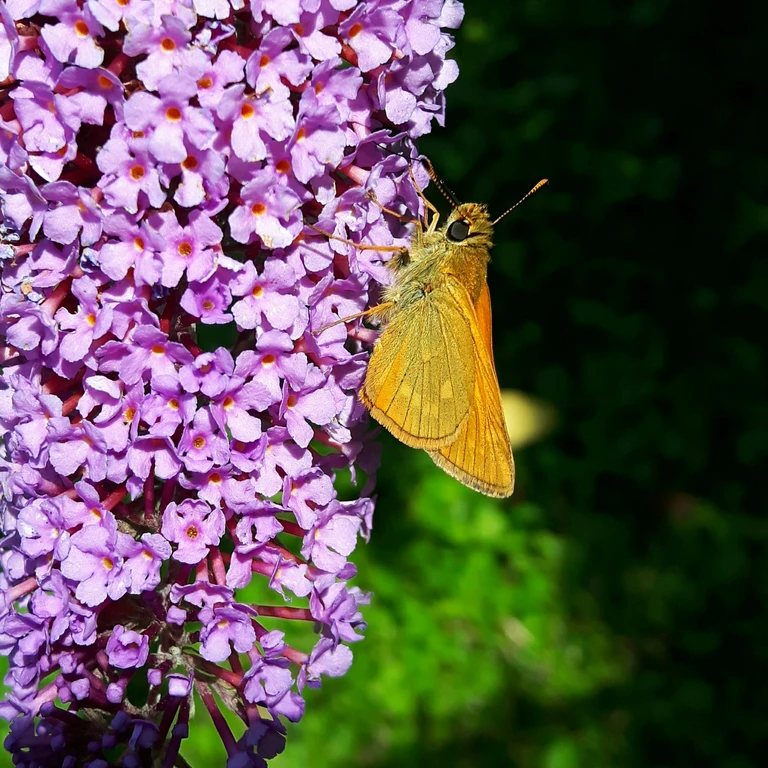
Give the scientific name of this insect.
Ochlodes sylvanus (also Ochlodes venata)
